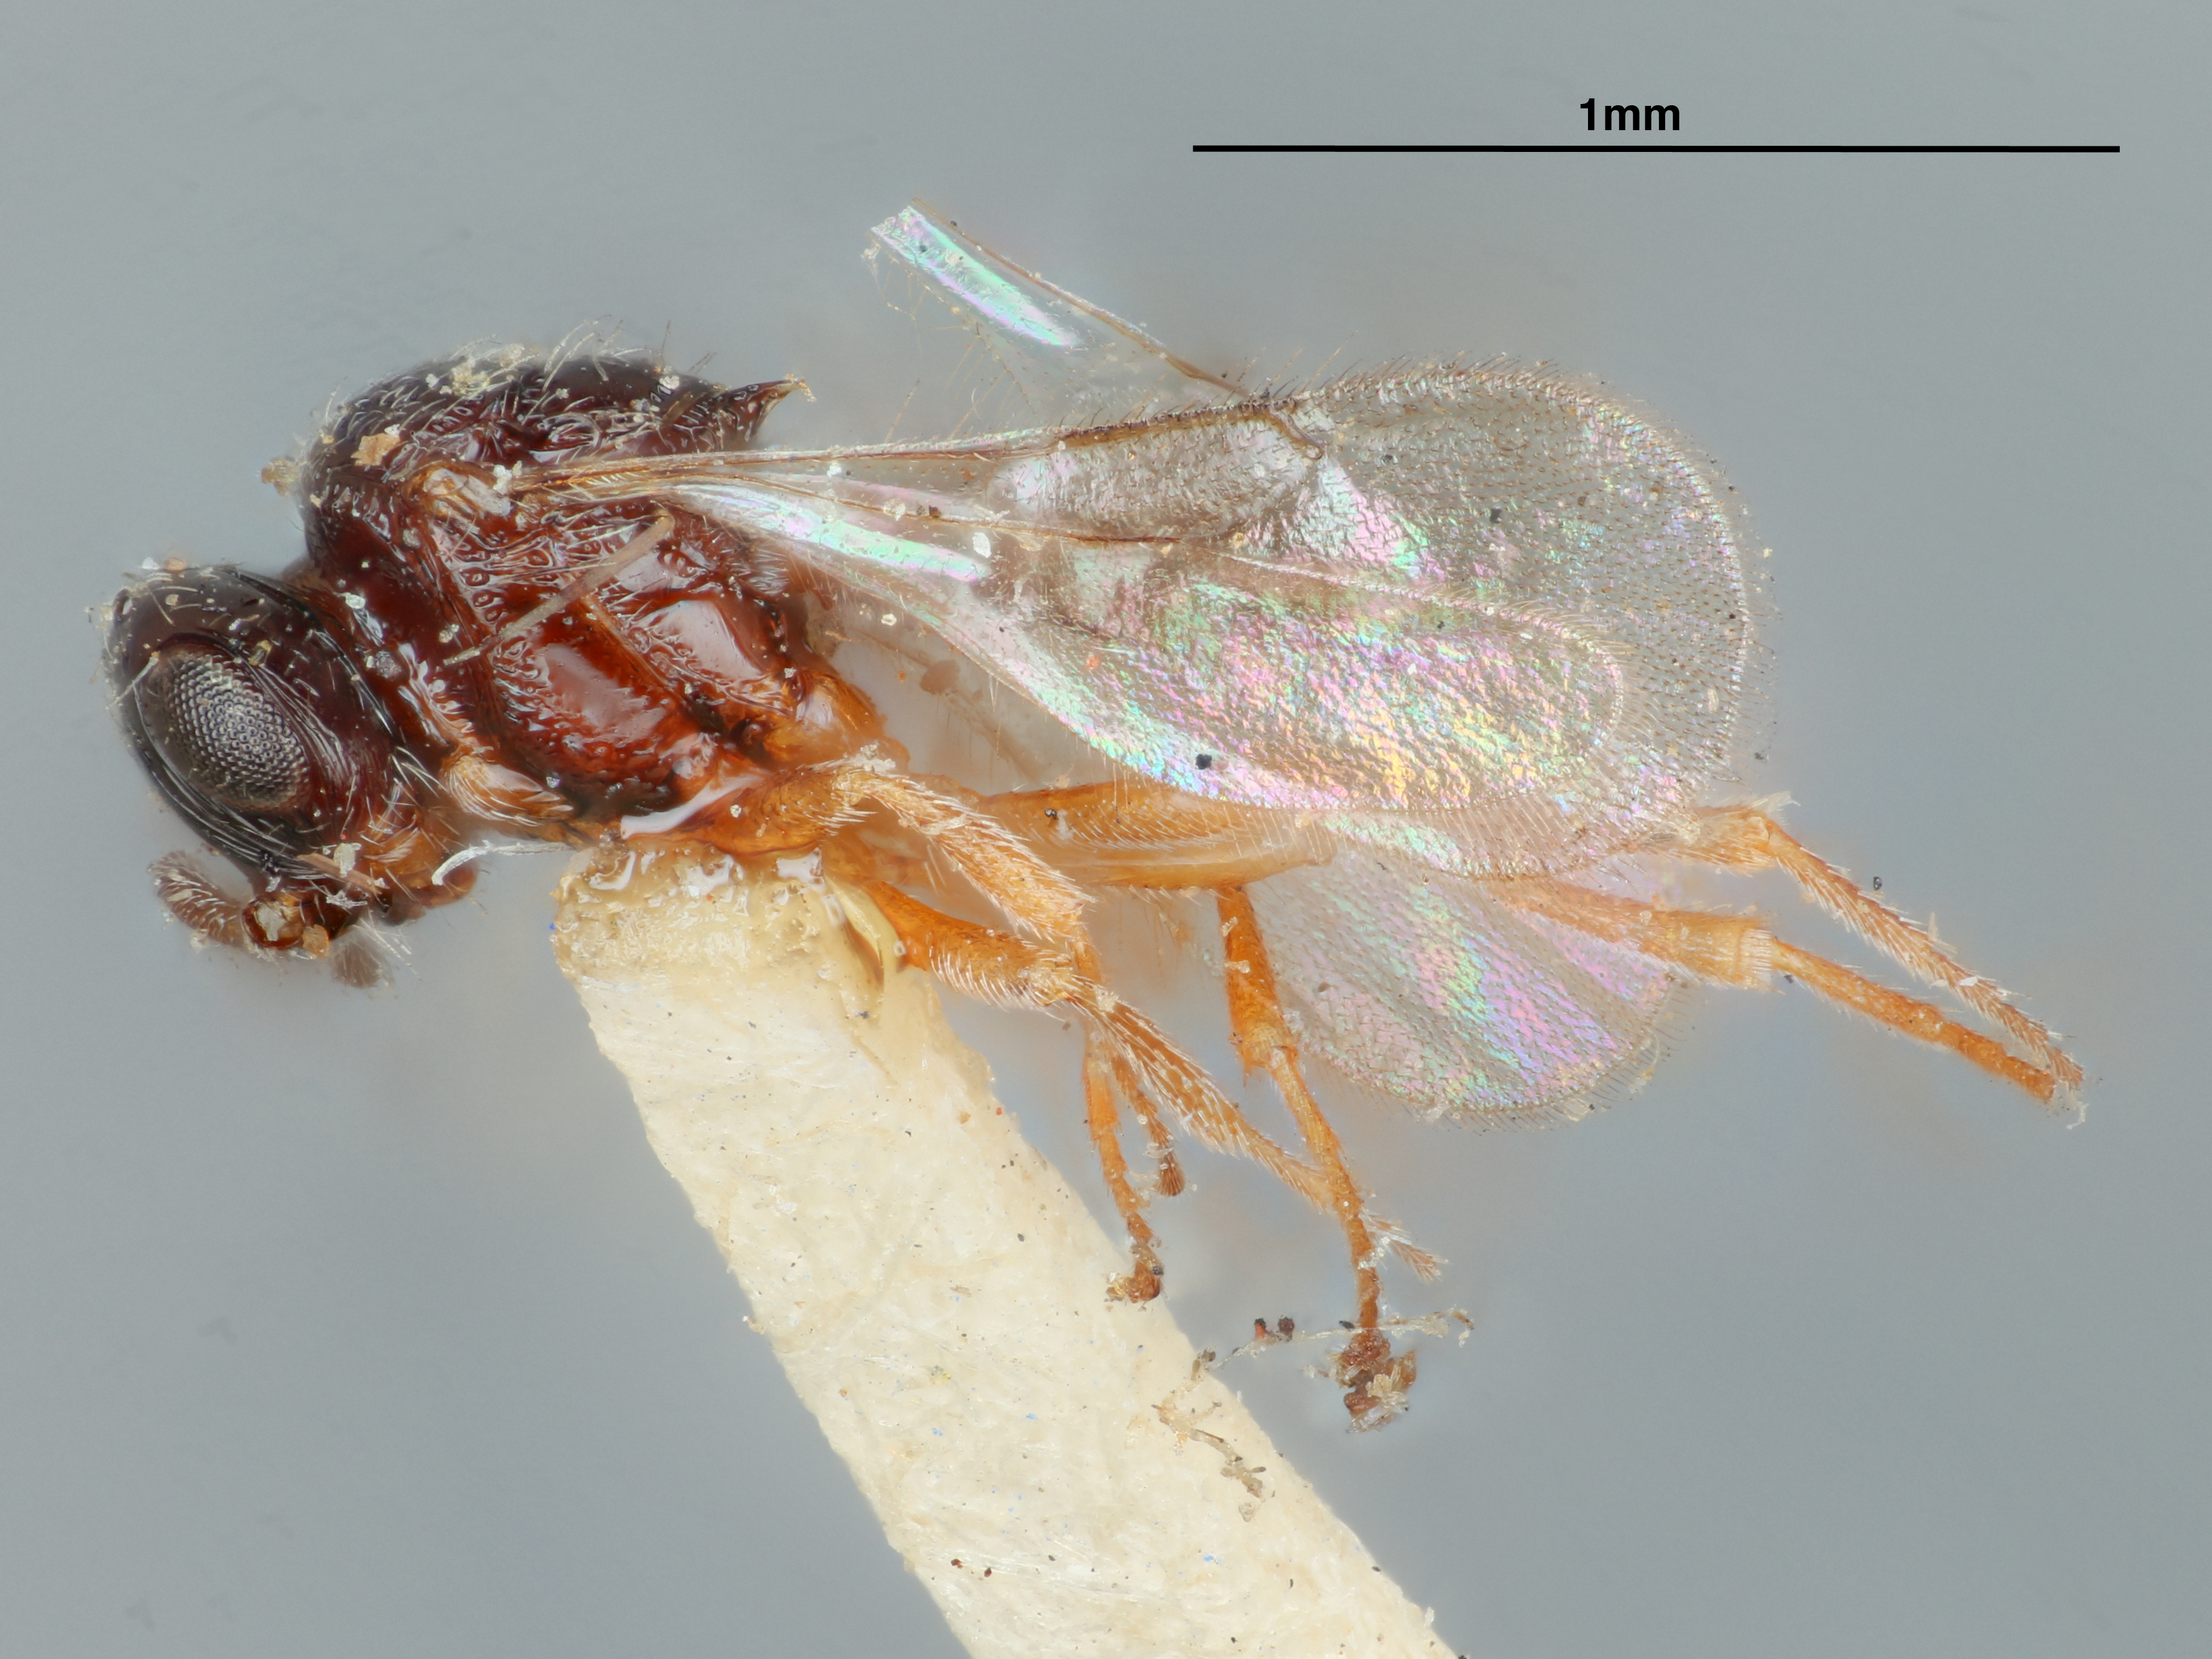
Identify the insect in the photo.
Trimorus erythrogaster
